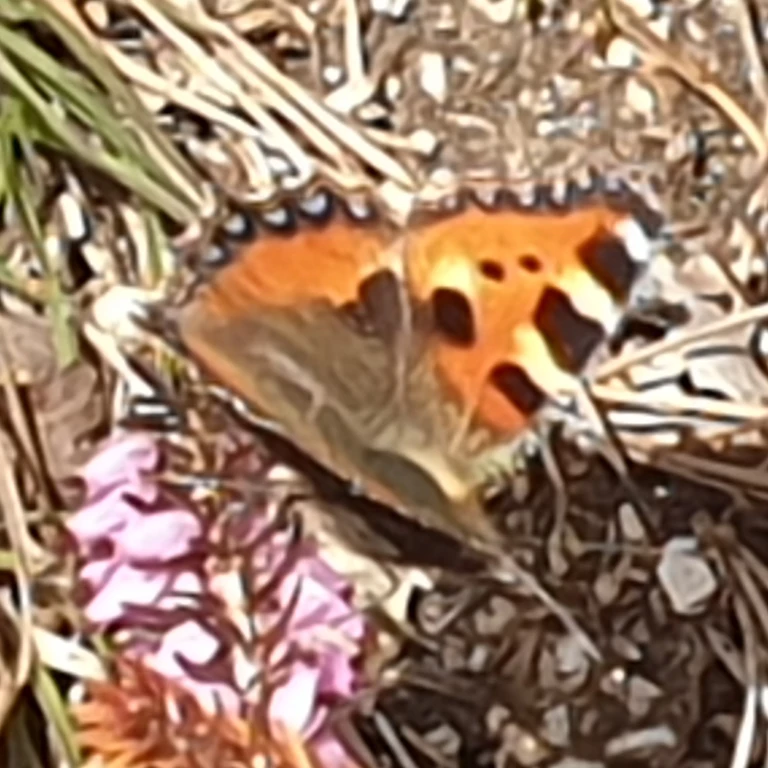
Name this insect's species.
Aglais urticae
